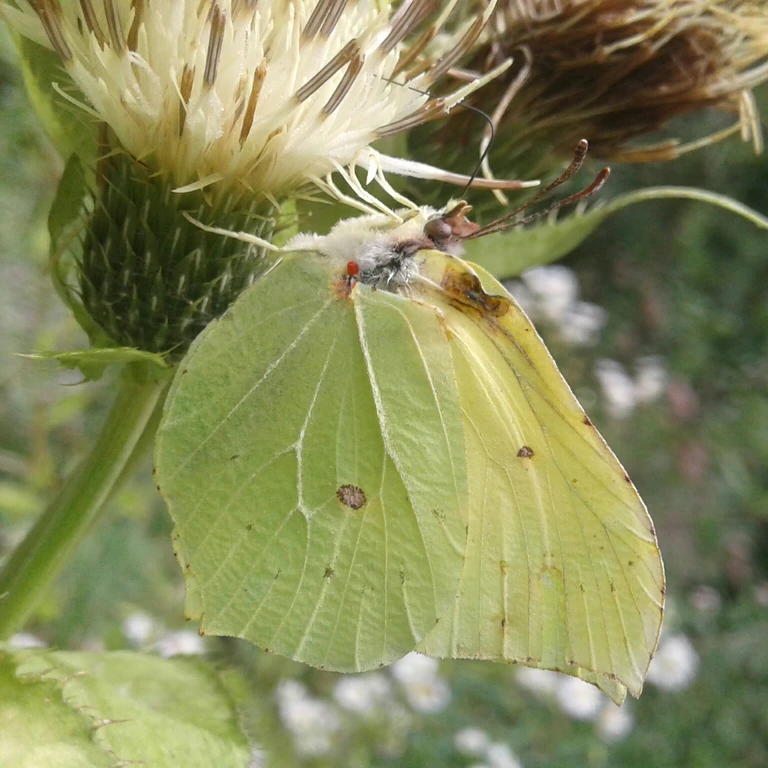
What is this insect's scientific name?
Gonepteryx rhamni
